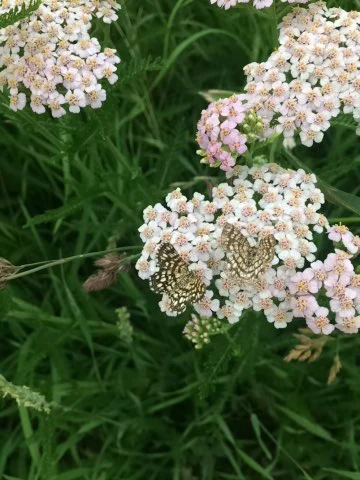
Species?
Chiasmia clathrata
